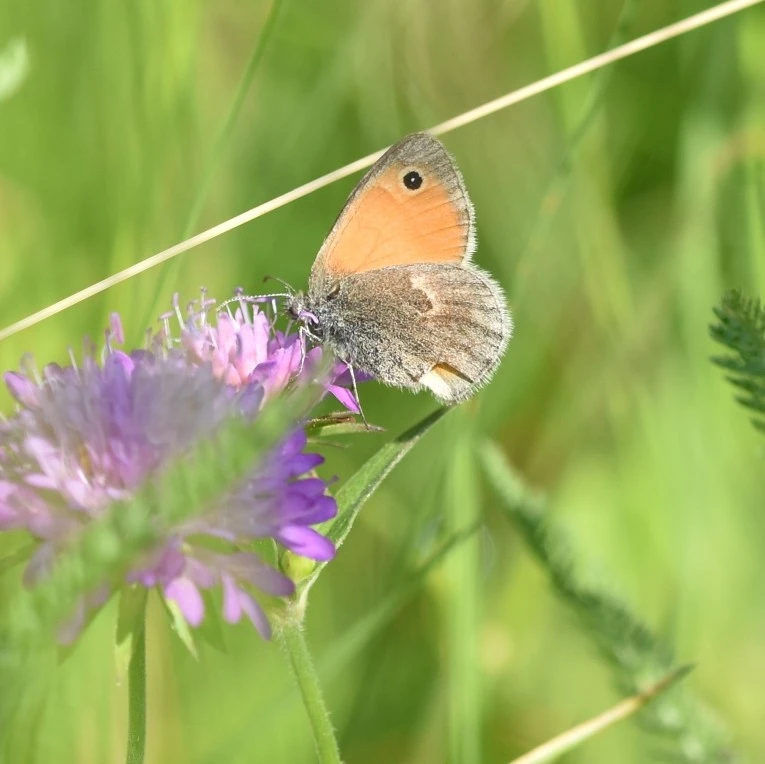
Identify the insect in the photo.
Coenonympha pamphilus
